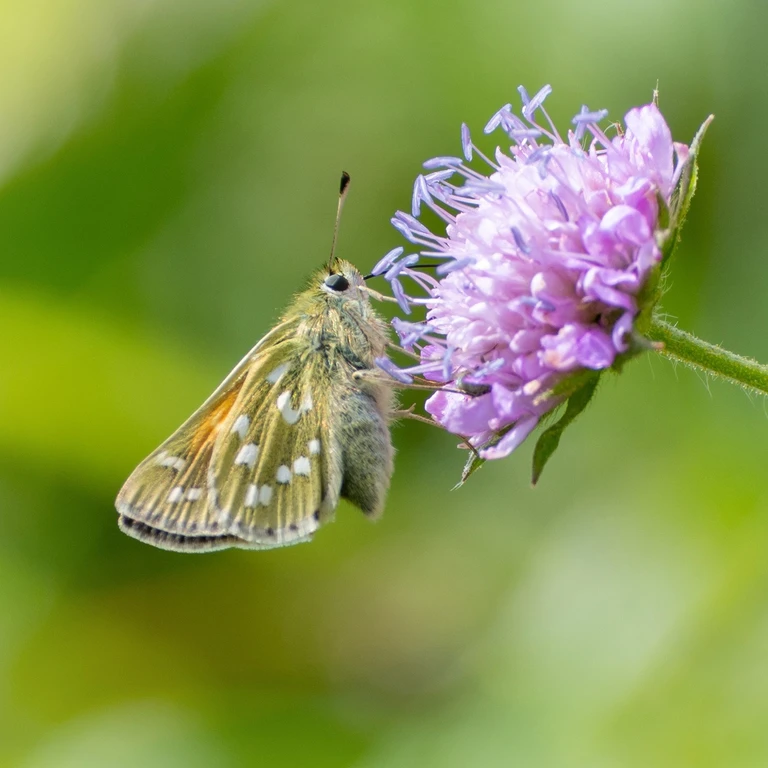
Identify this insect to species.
Hesperia comma
